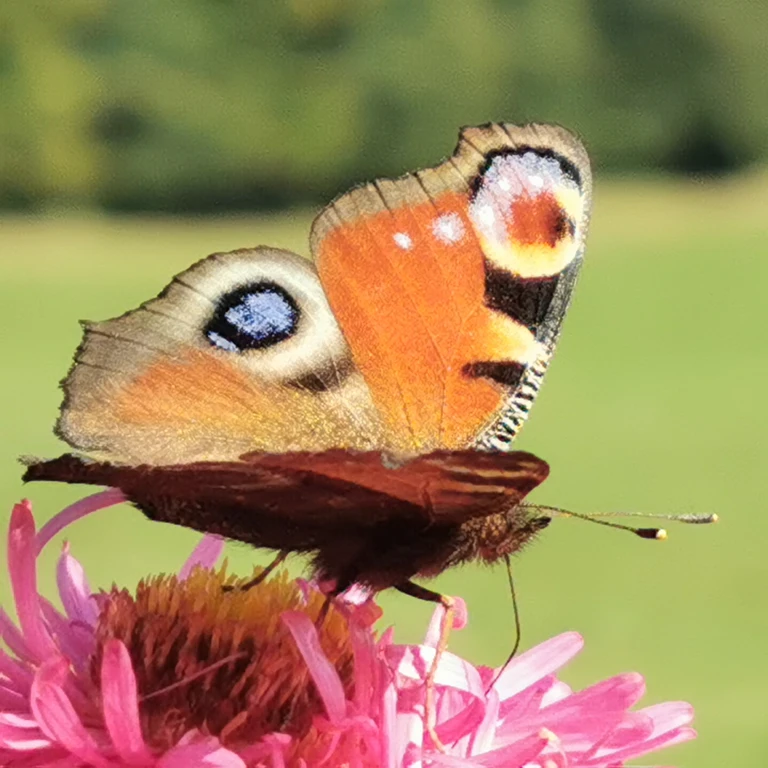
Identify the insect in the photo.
Aglais io
